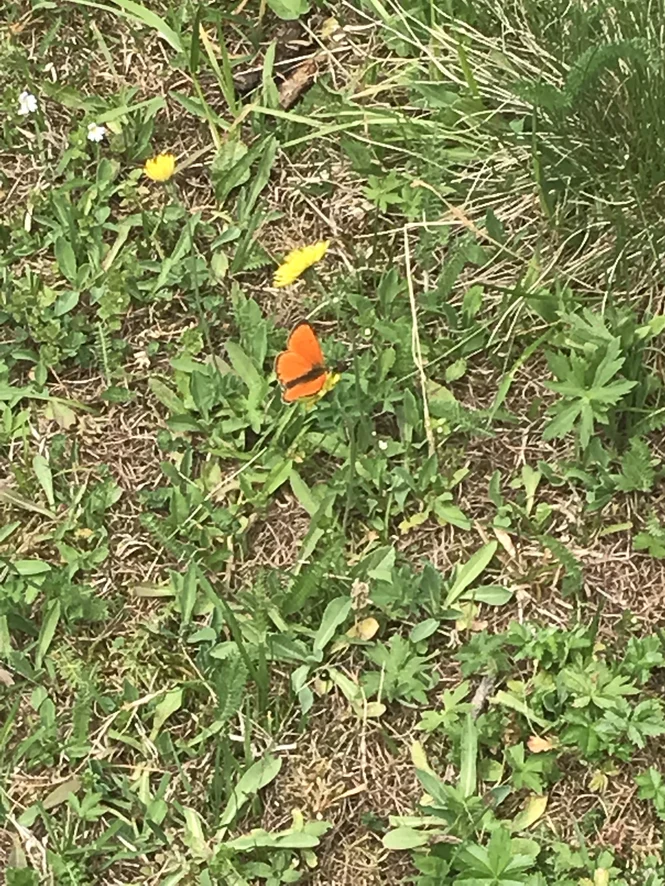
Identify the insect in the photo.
Lycaena virgaureae
